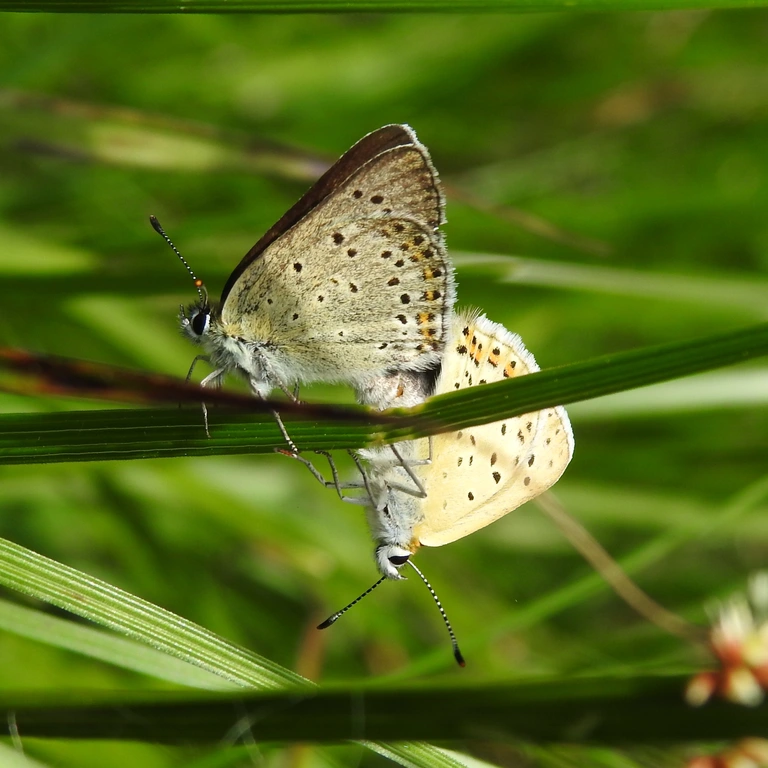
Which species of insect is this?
Lycaena tityrus (also Loweia tityrus)
